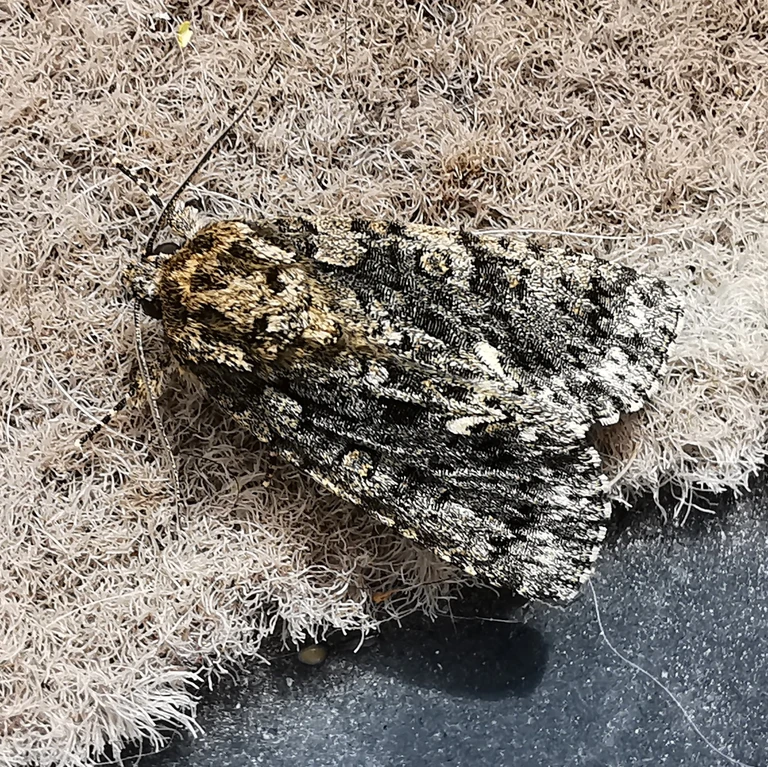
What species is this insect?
Acronicta rumicis
